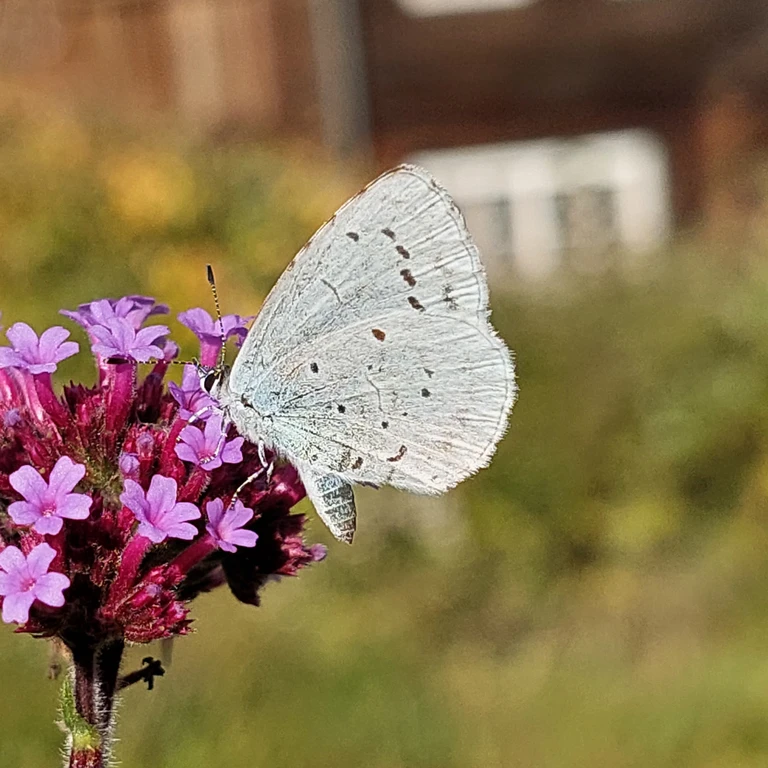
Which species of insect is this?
Celastrina argiolus
